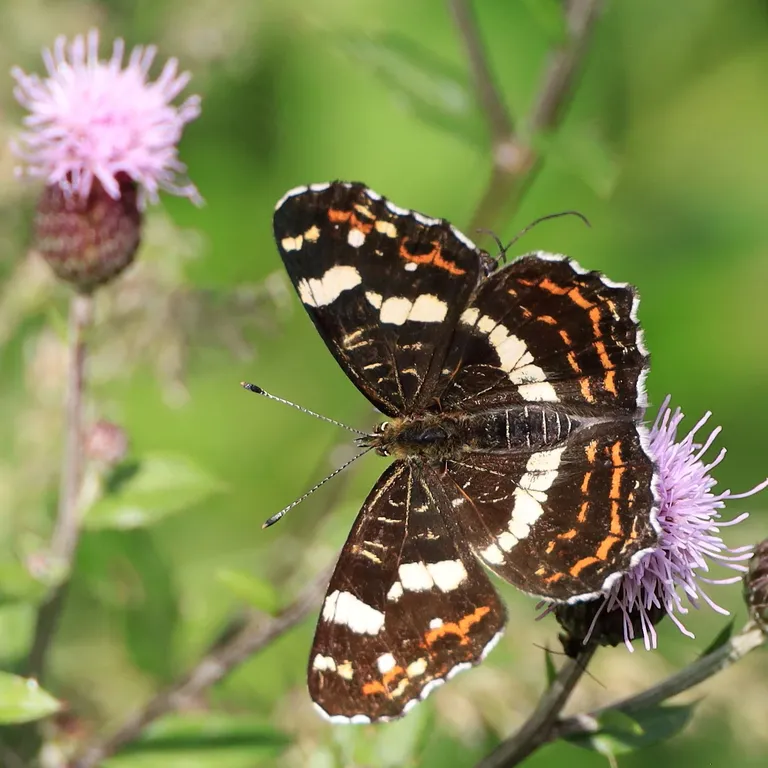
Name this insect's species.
Araschnia levana
